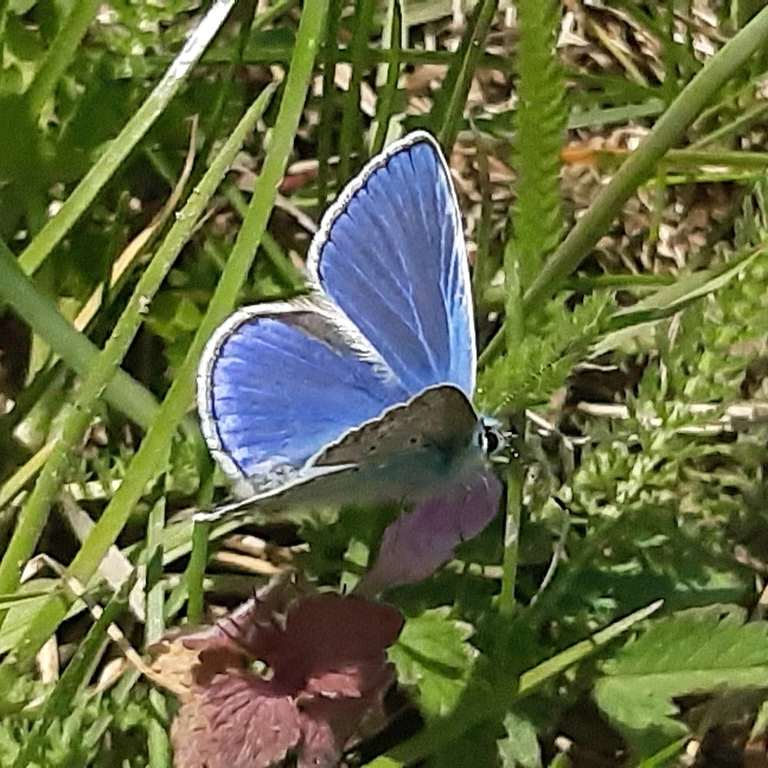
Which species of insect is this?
Polyommatus icarus
